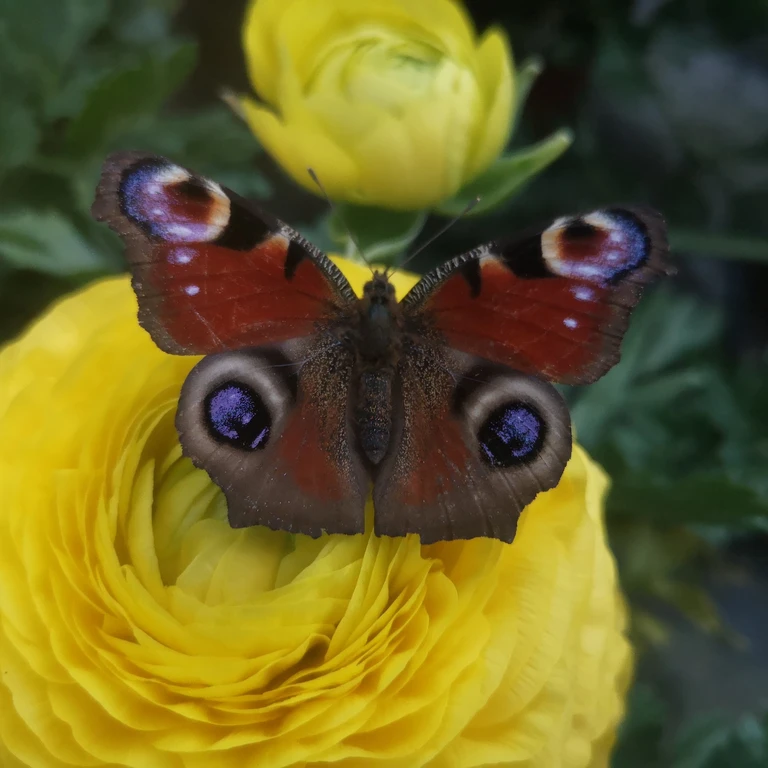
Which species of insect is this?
Aglais io
